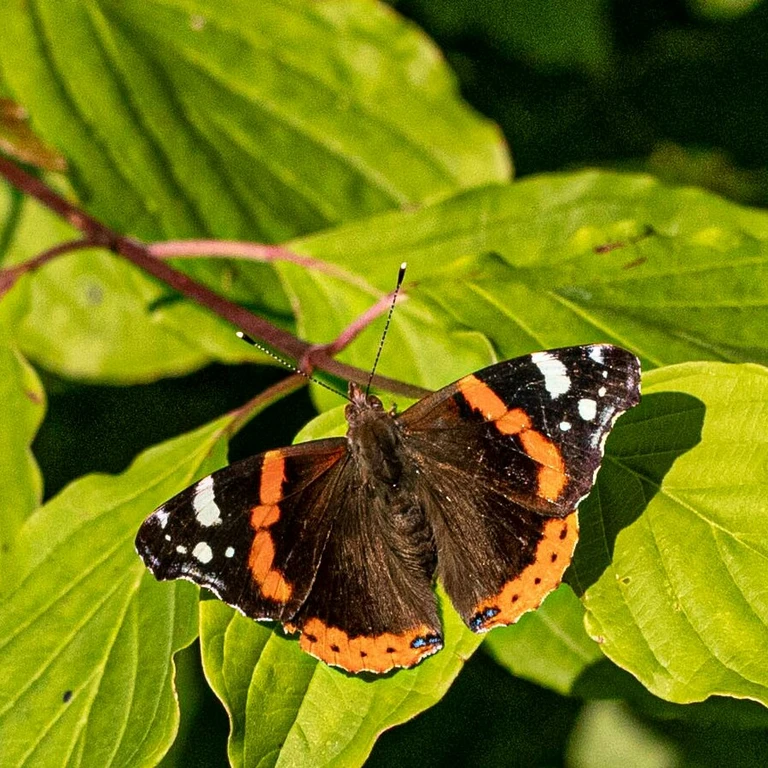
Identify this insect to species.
Vanessa atalanta
